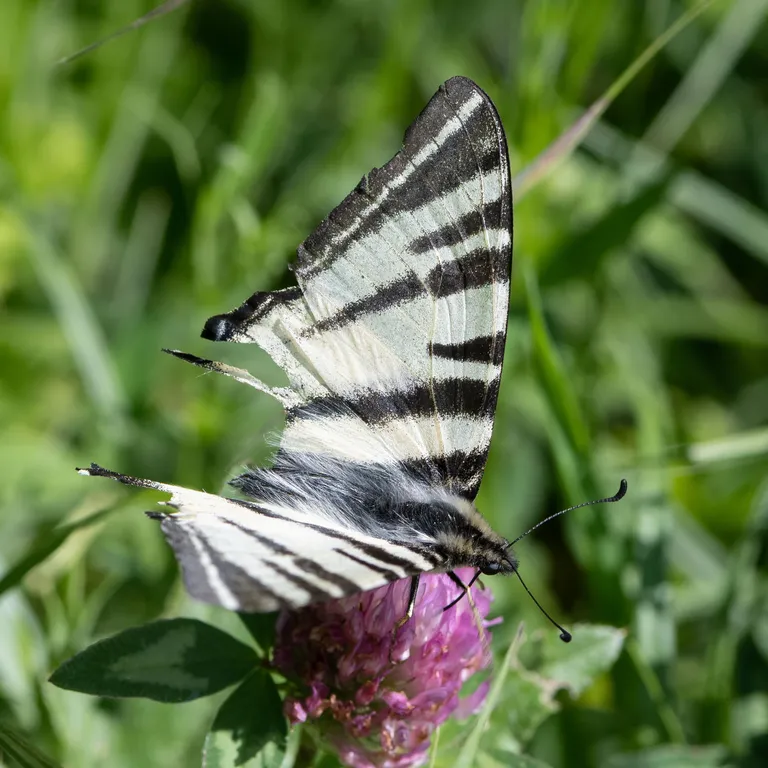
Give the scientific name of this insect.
Iphiclides podalirius
